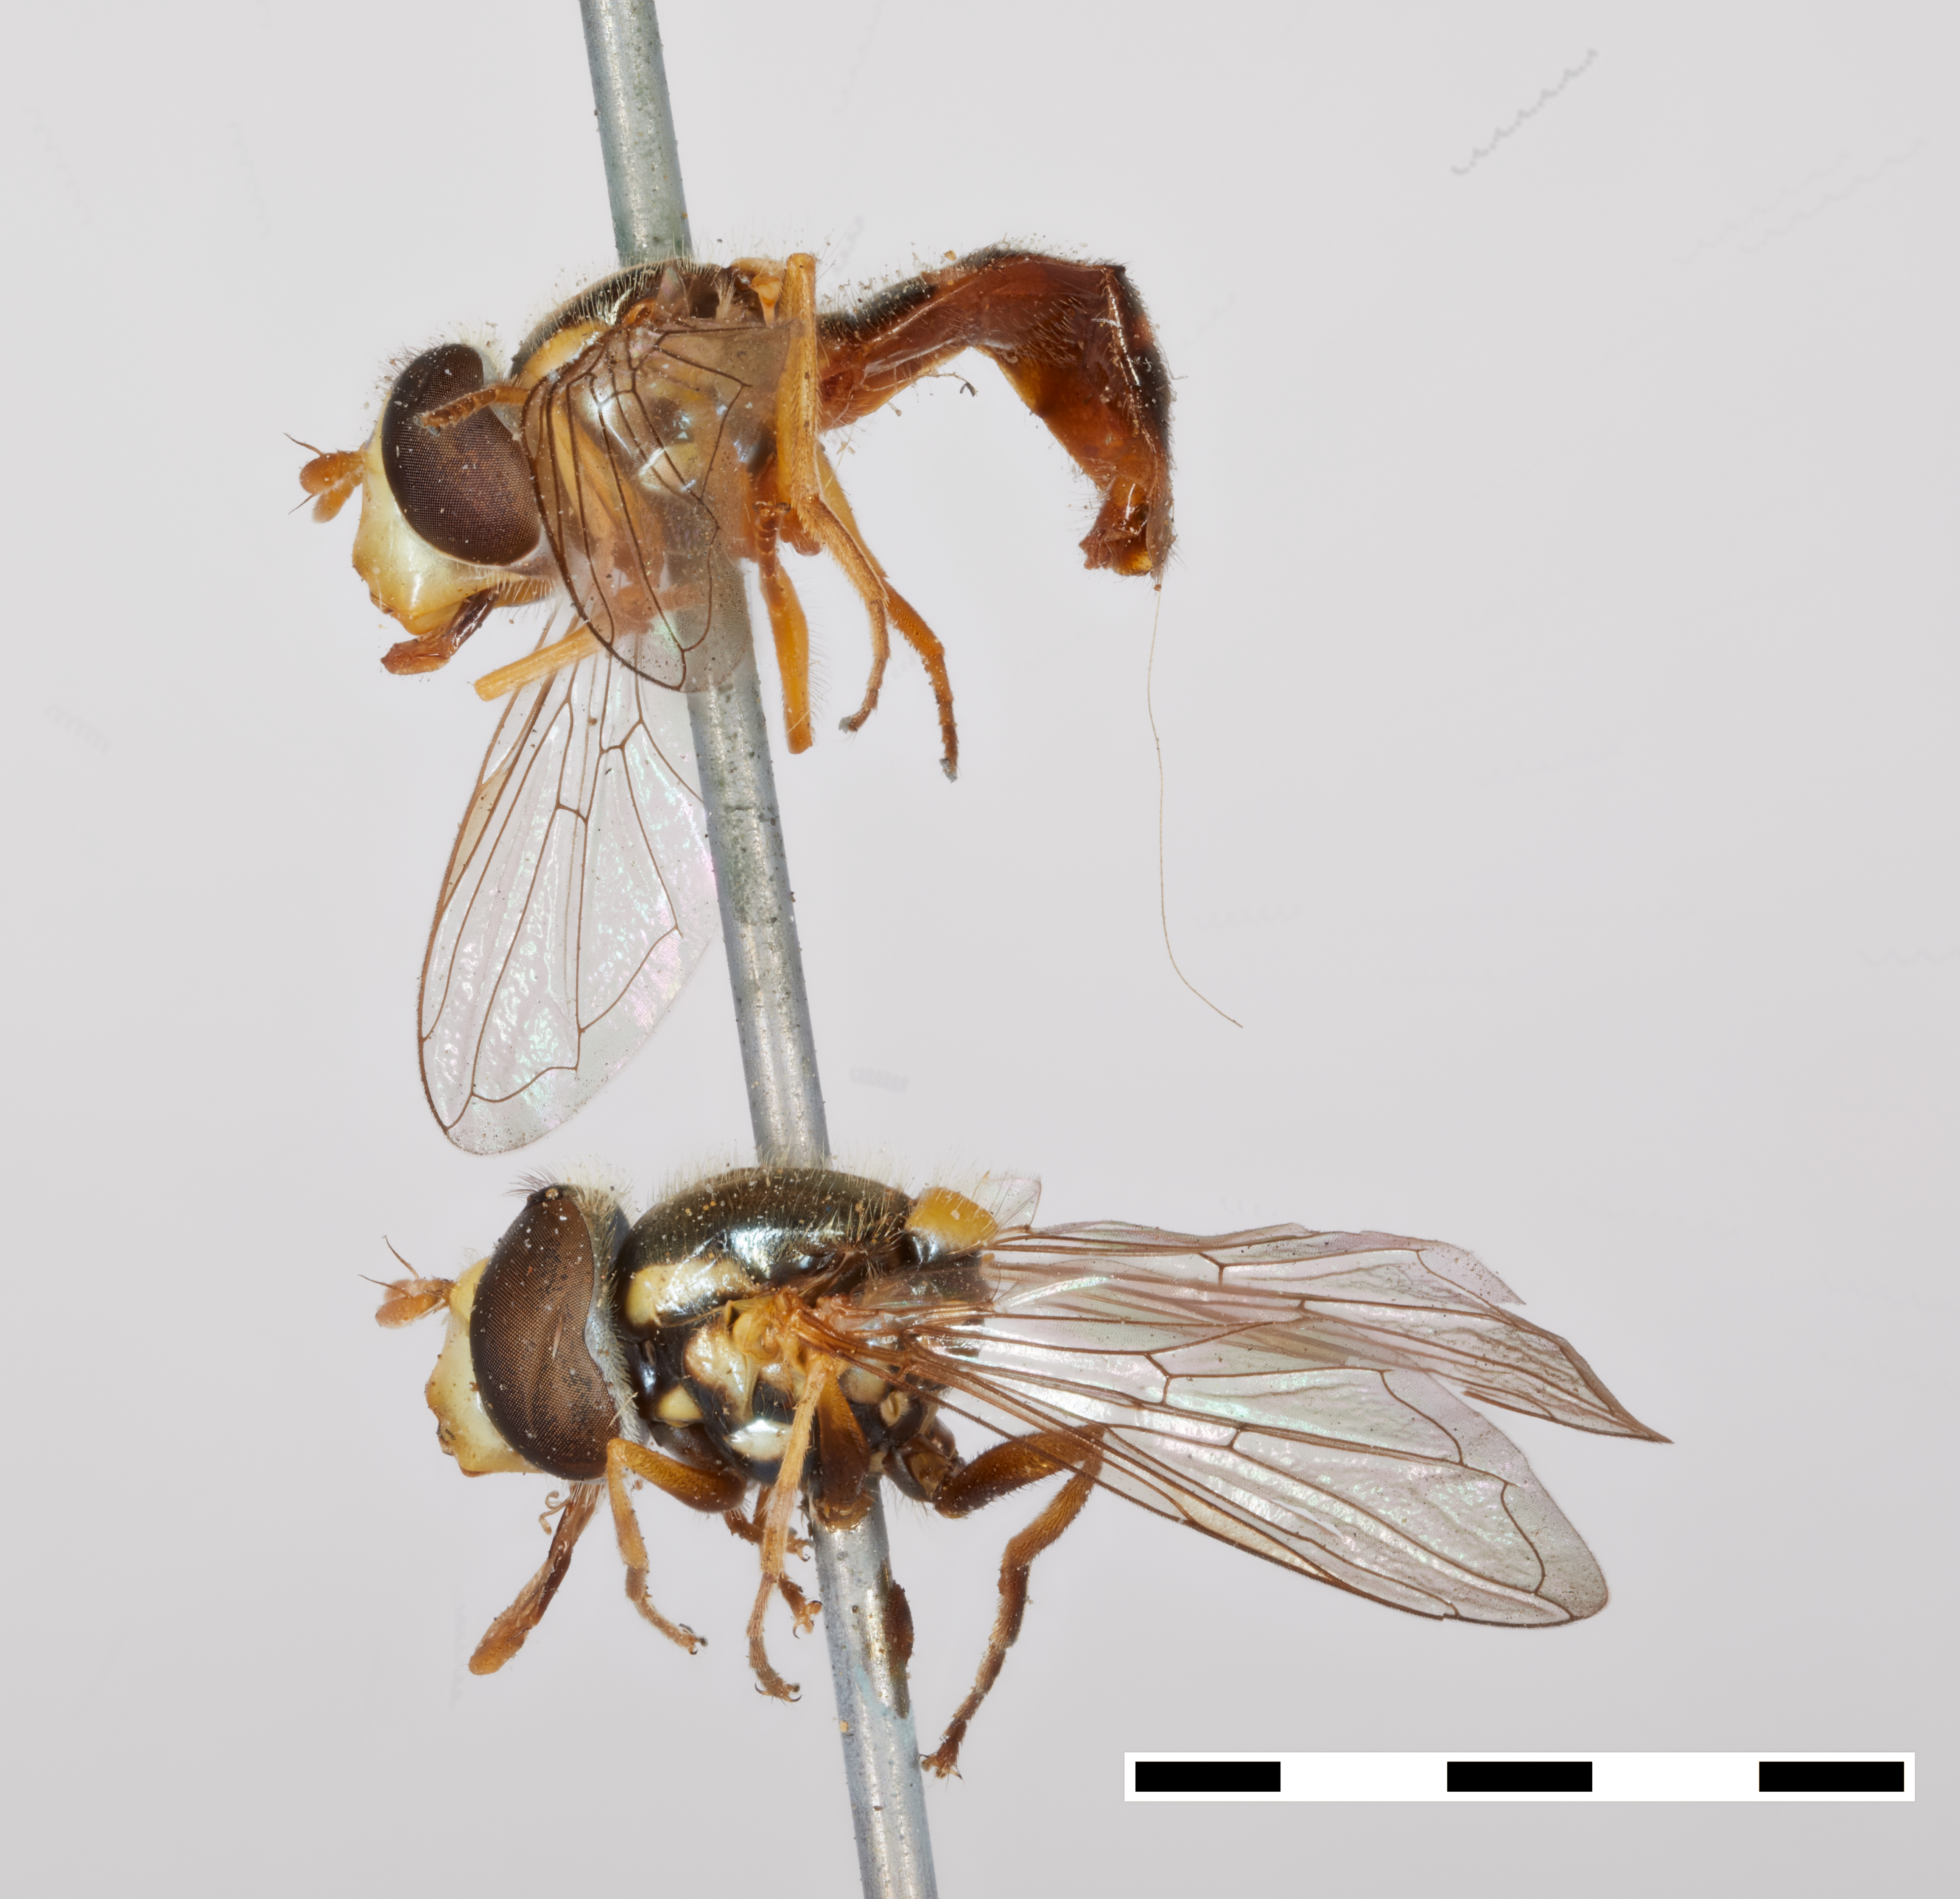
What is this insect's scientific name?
Sphaerophoria melanosa
